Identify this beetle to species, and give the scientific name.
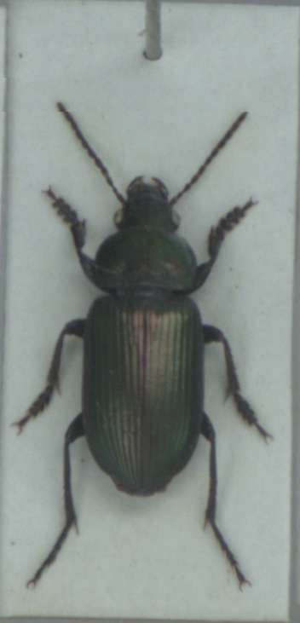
Anisodactylus poeciloides
